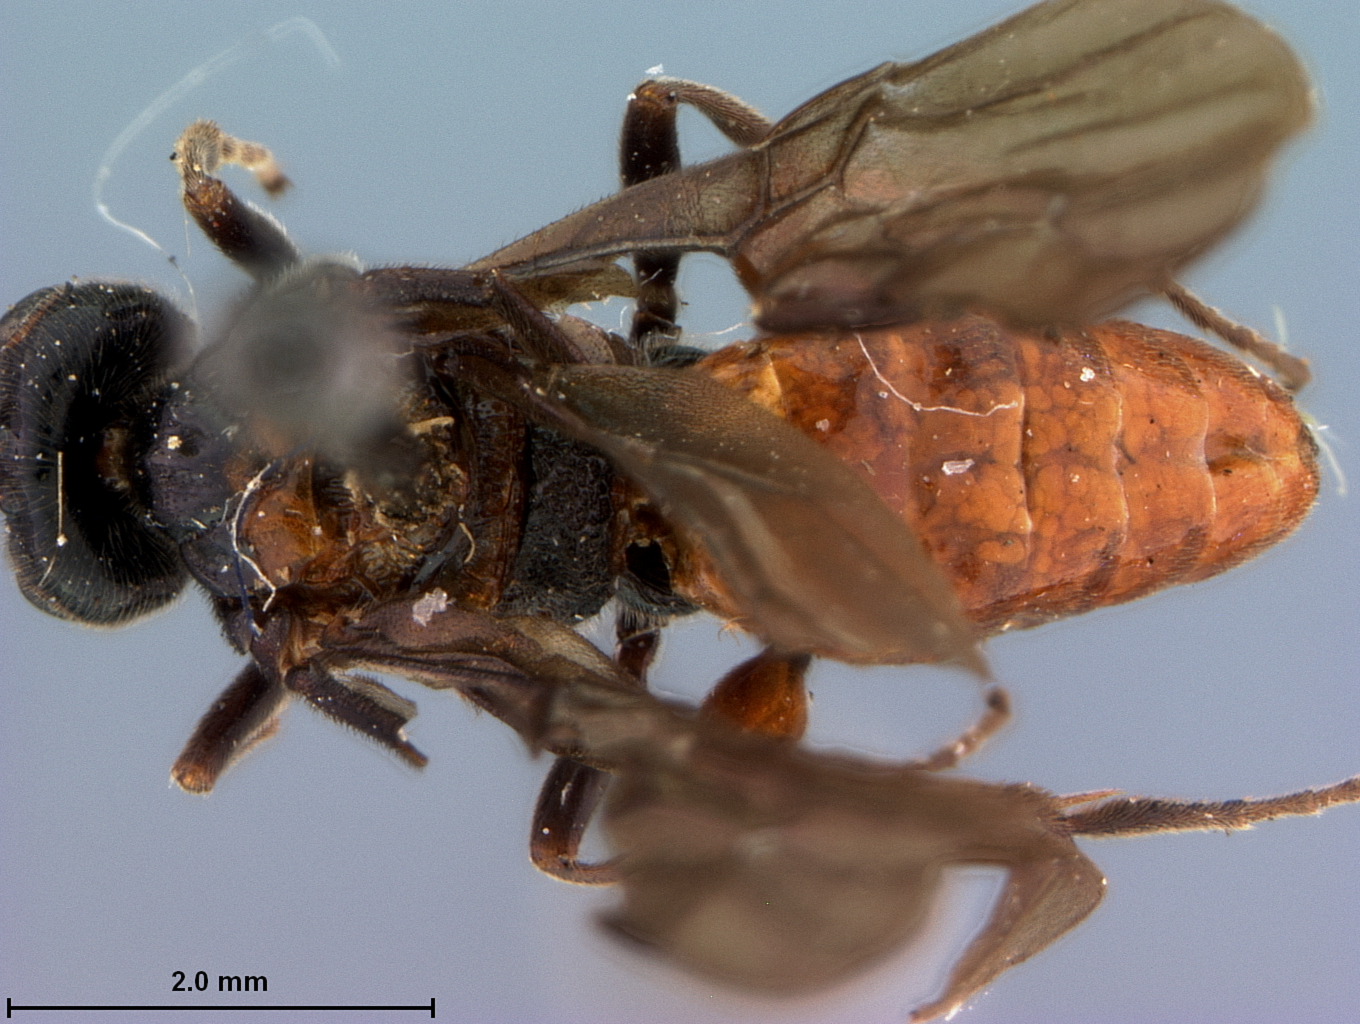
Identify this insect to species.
Cardiochiles tennessensis
